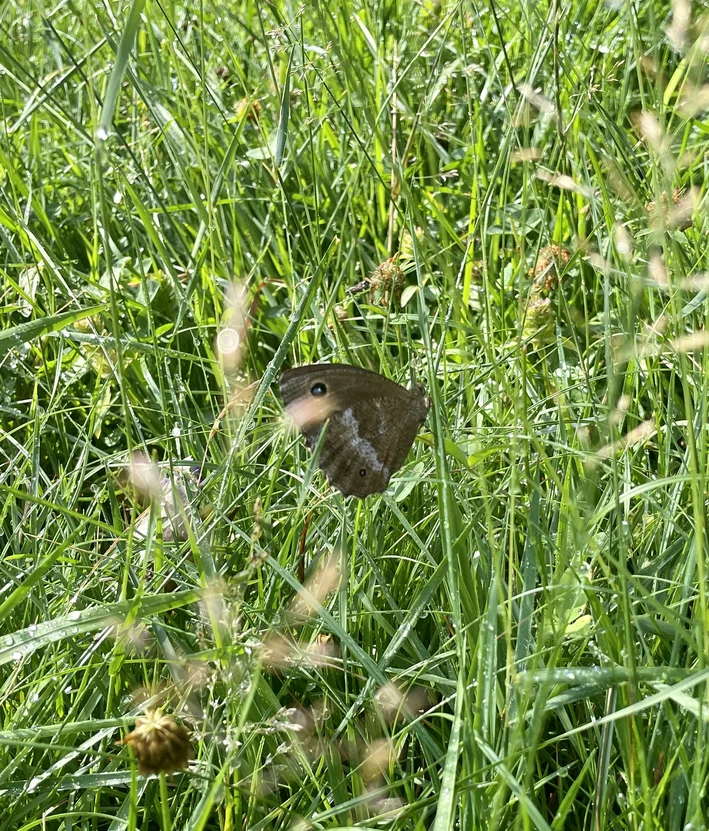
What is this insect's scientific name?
Minois dryas
